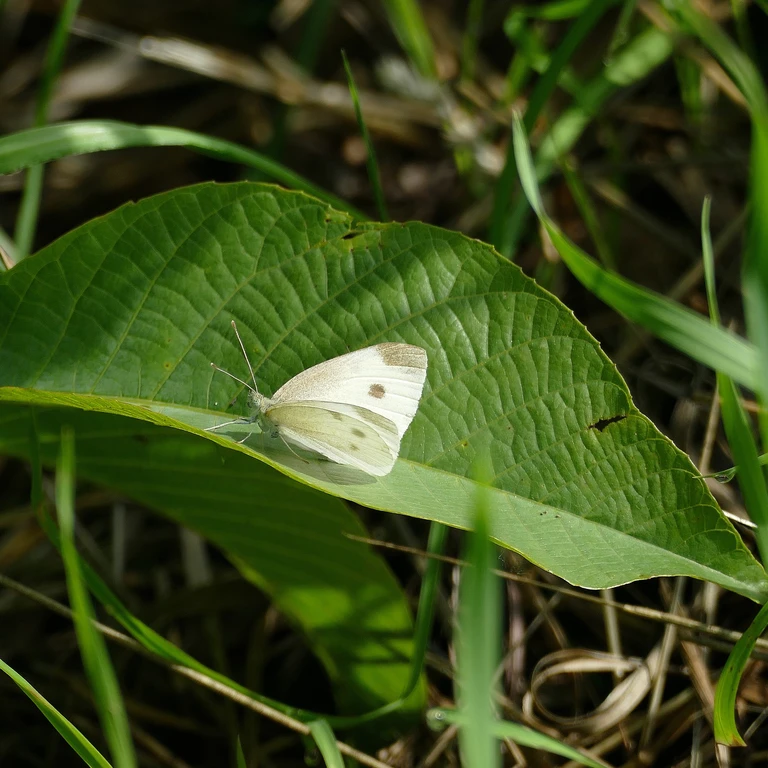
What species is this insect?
Pieris rapae
